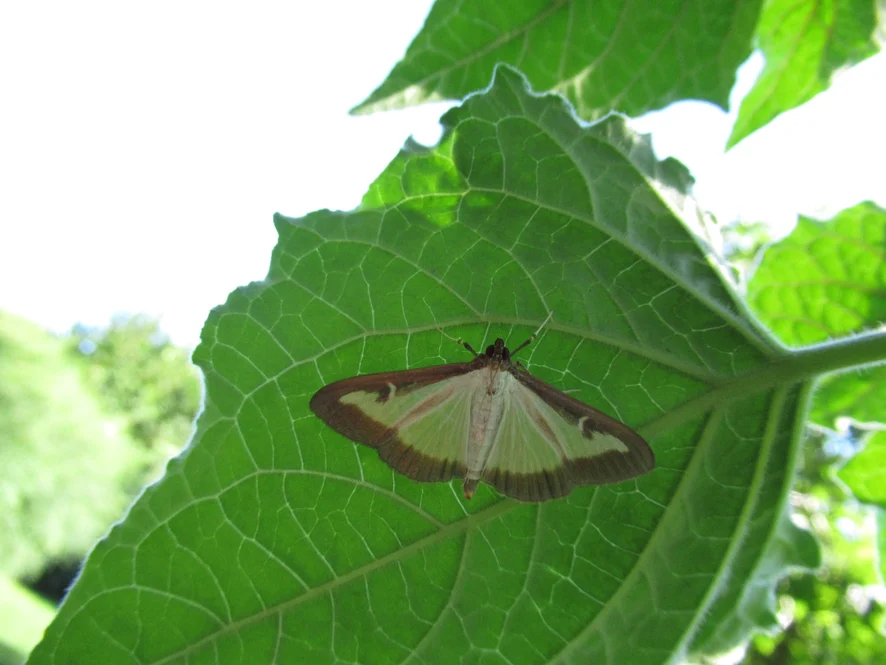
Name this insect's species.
Cydalima perspectalis
